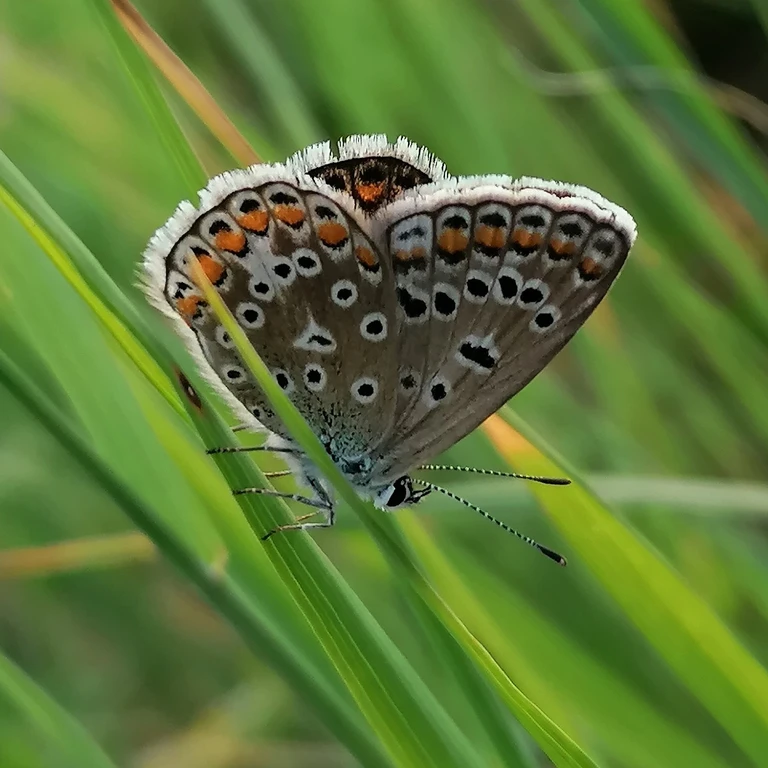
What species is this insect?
Polyommatus icarus
